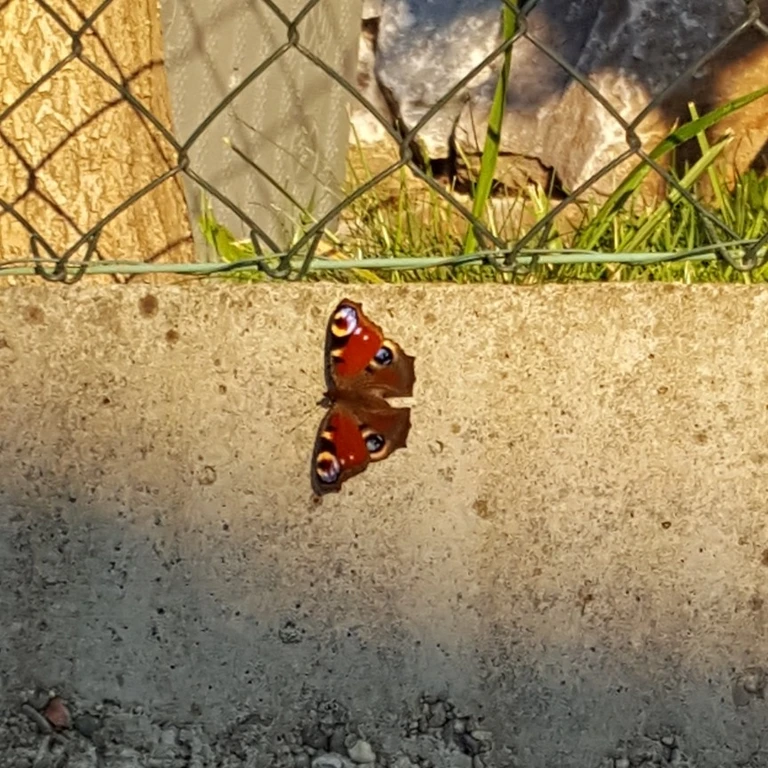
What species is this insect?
Aglais io
